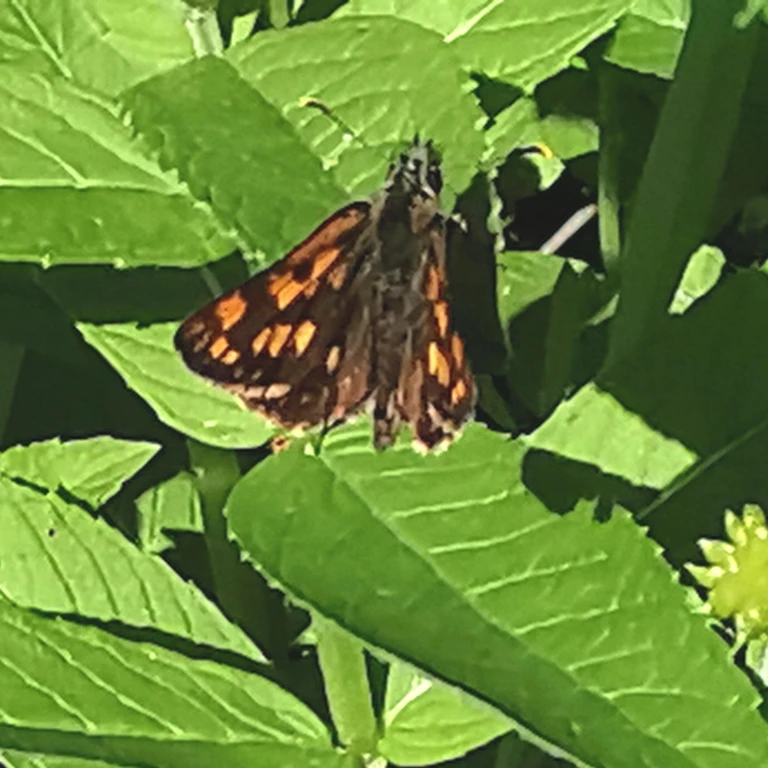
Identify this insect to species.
Carterocephalus palaemon
